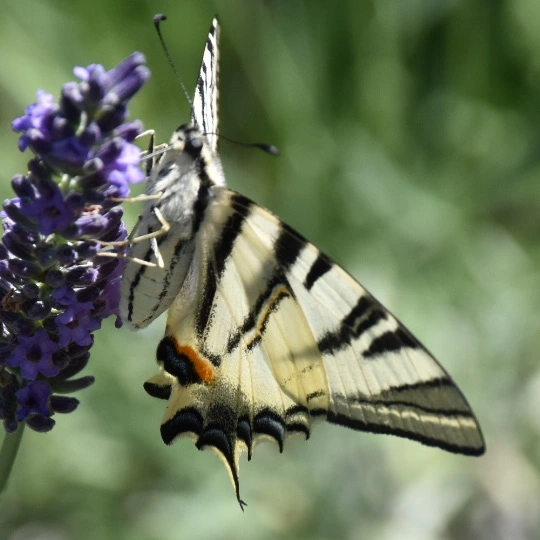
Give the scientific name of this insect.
Iphiclides podalirius
